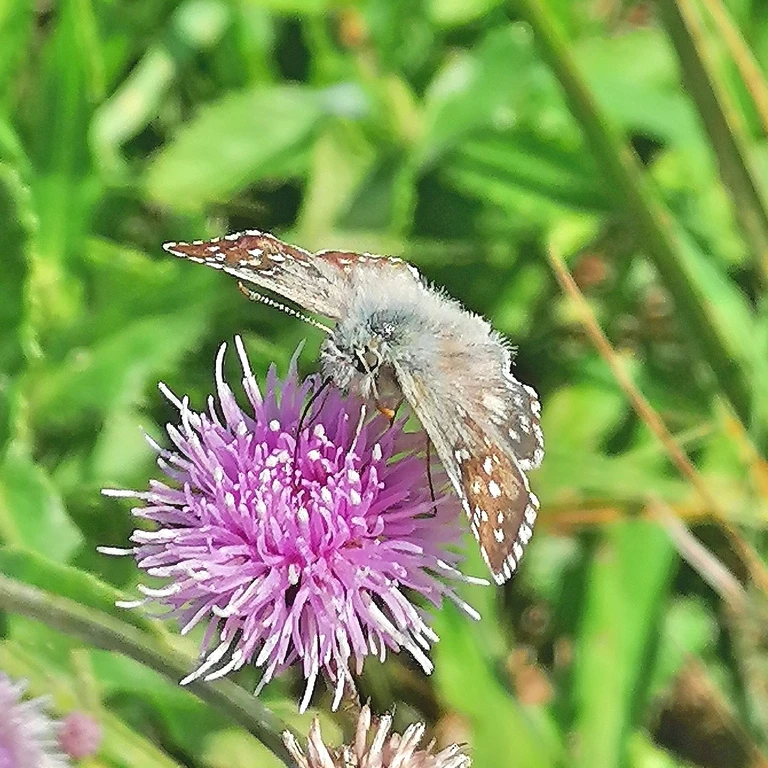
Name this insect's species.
Pyrgus armoricanus
